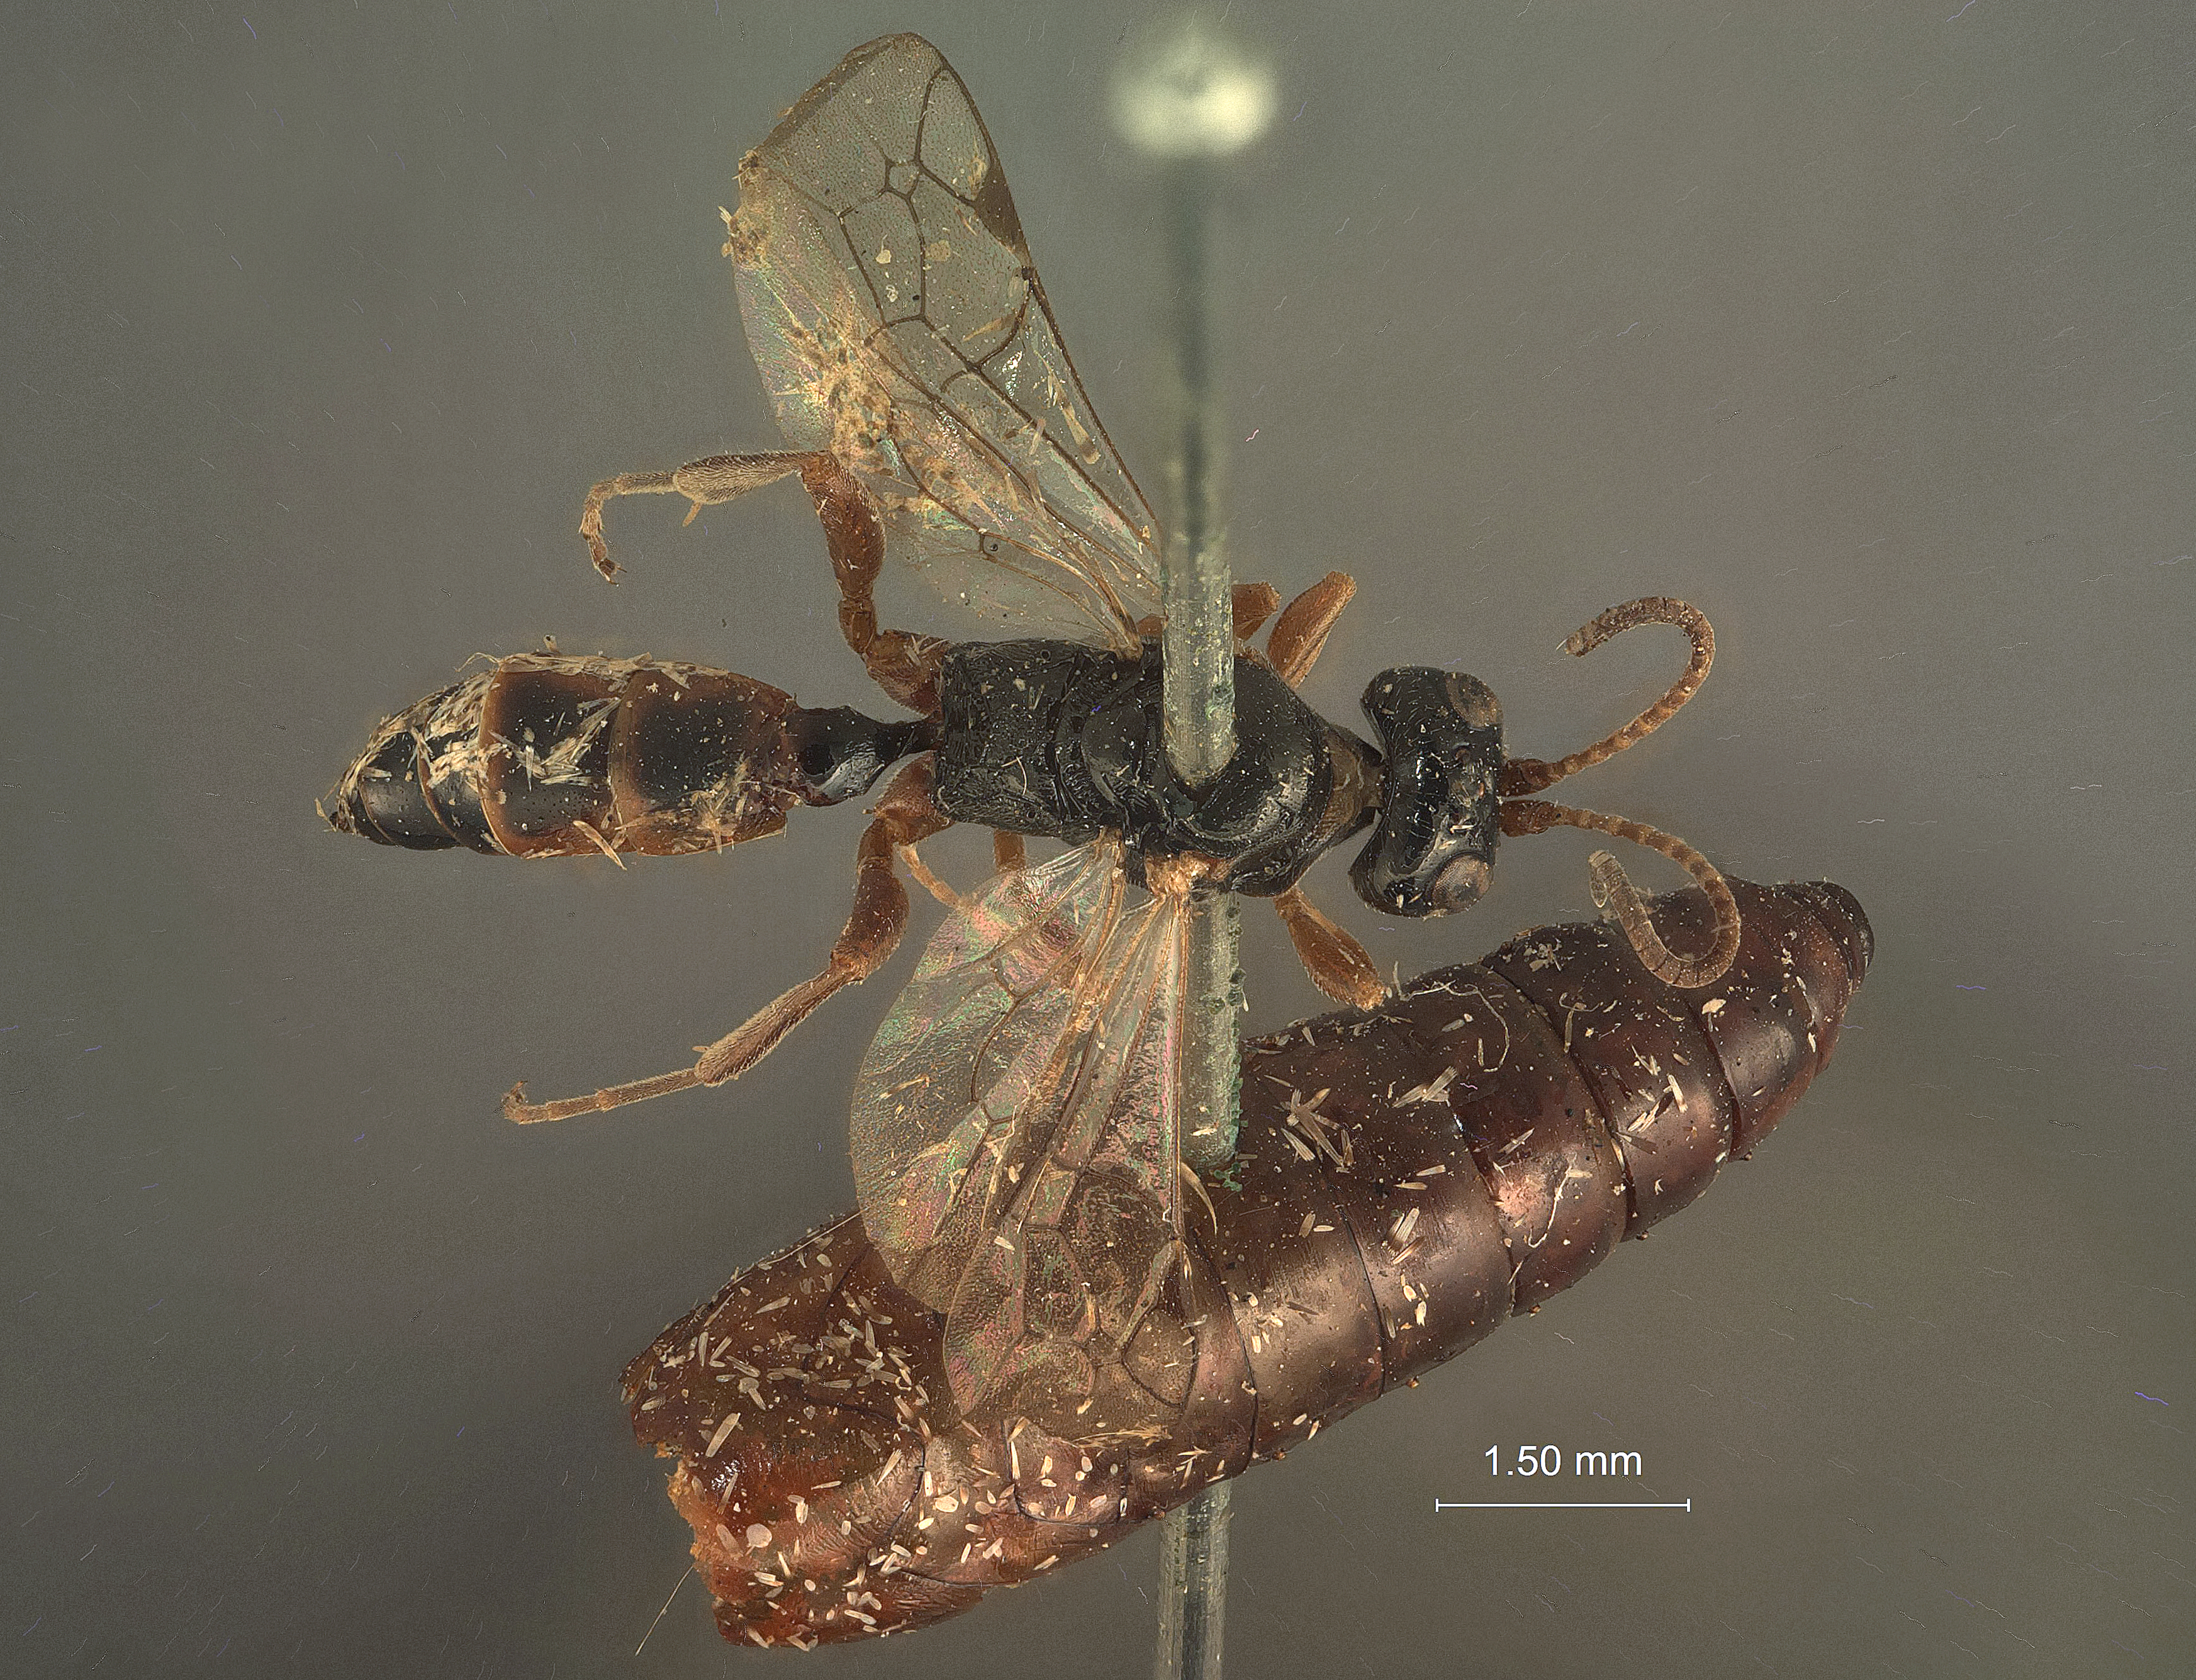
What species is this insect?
Phaeogenes gelechiae
